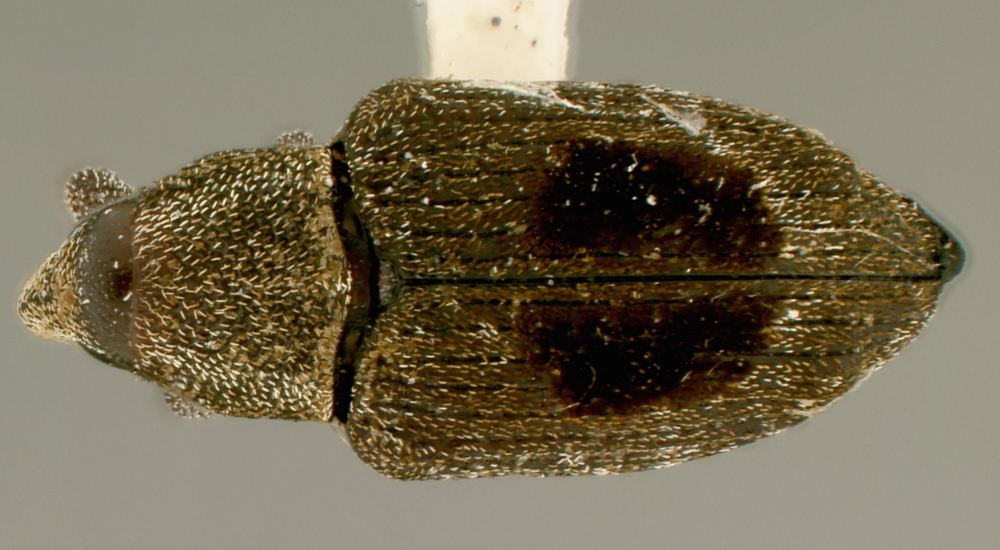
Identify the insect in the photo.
Batames divisus
